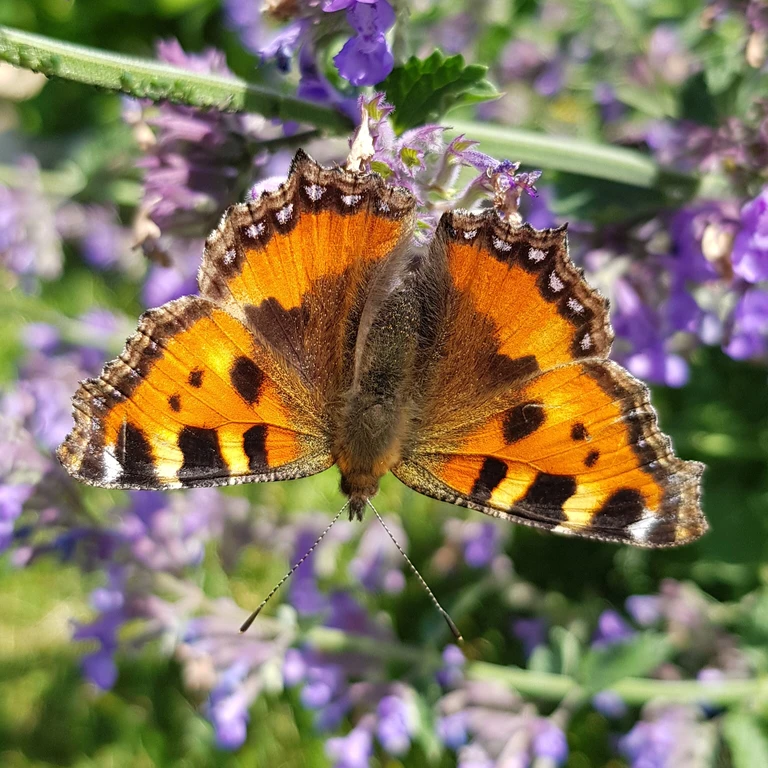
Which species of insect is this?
Aglais urticae
